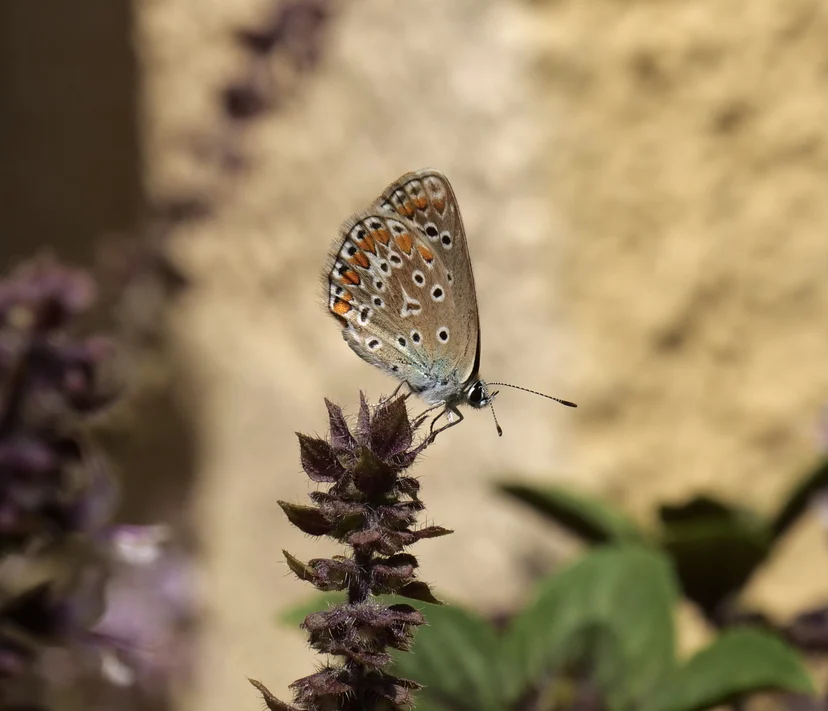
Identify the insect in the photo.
Polyommatus icarus
